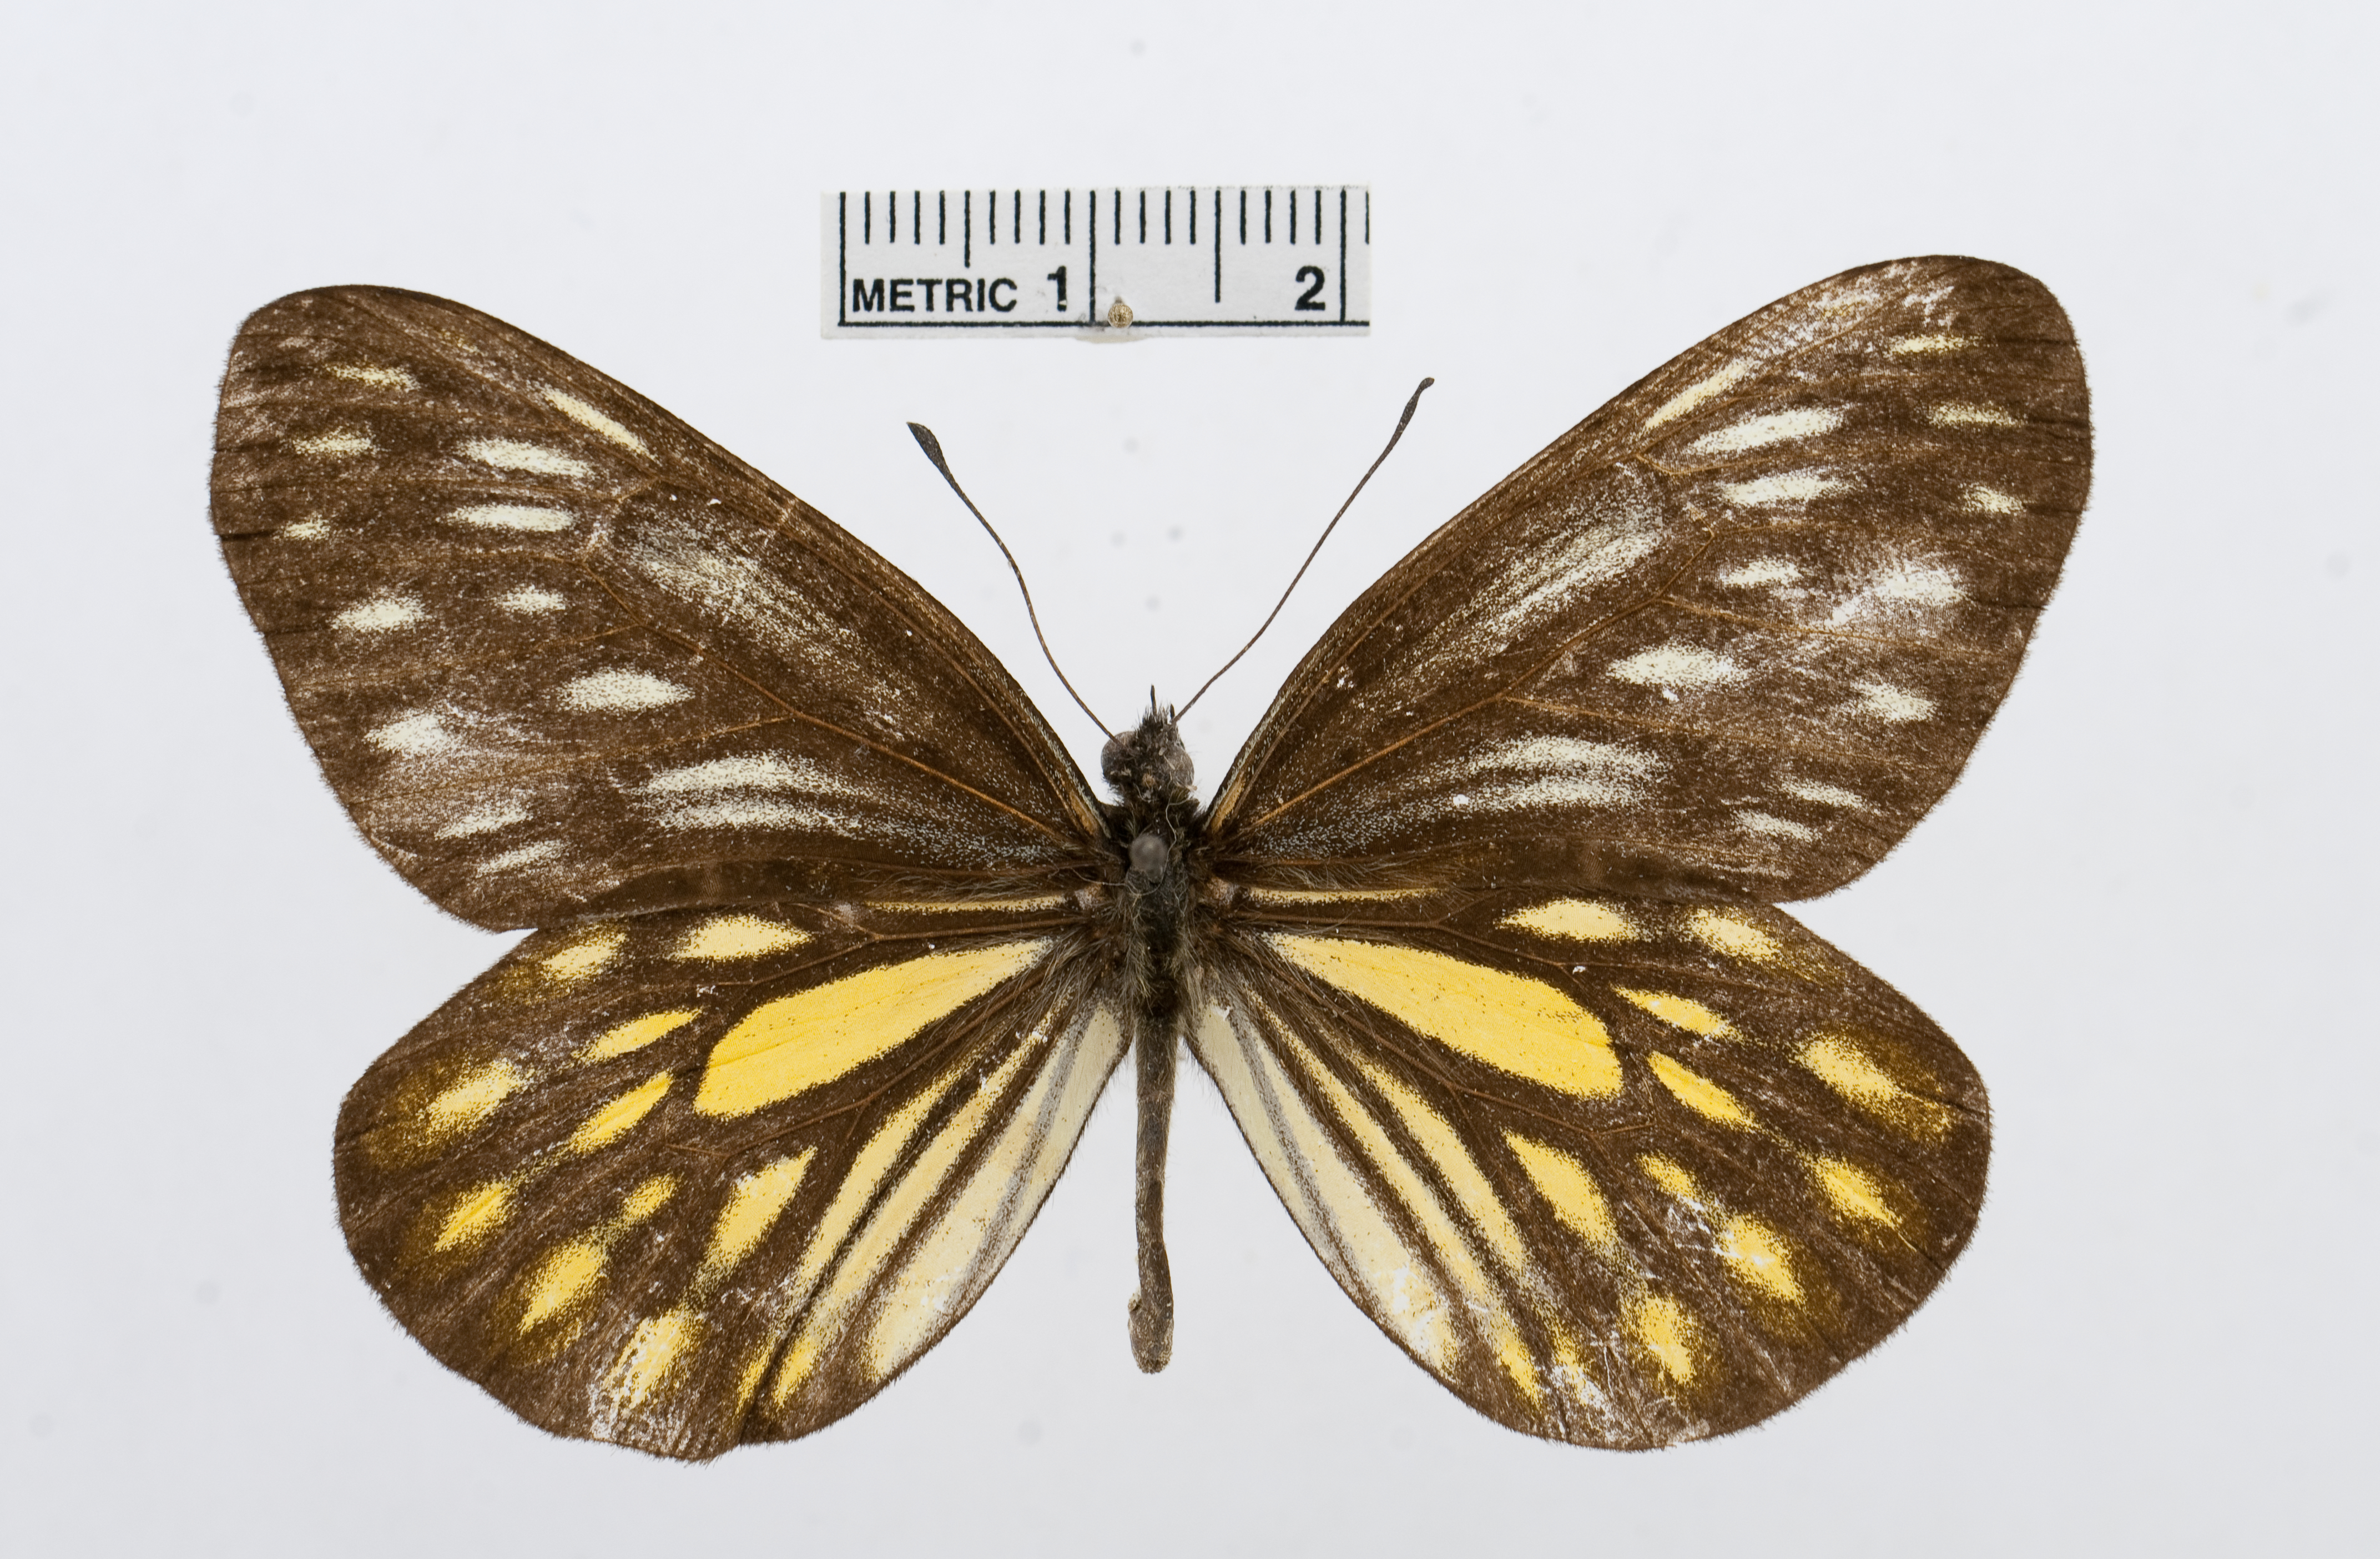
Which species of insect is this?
Aporia agathon
